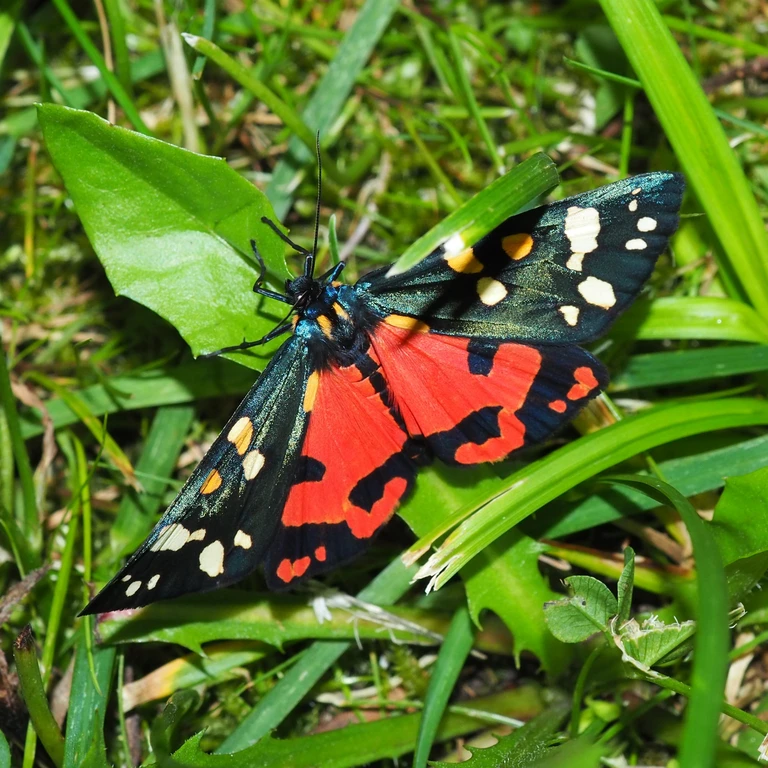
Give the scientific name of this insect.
Callimorpha dominula
